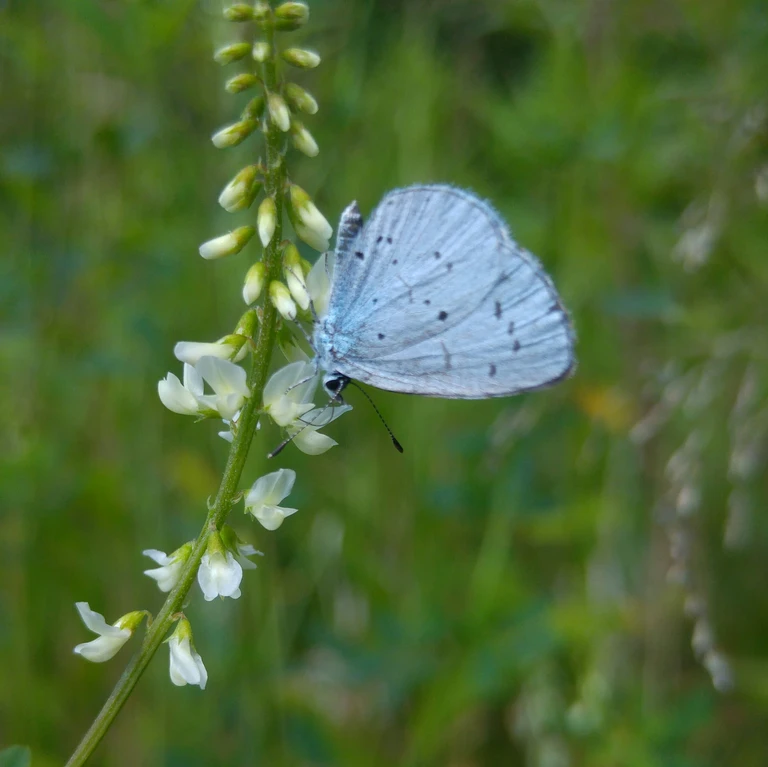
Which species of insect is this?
Celastrina argiolus
